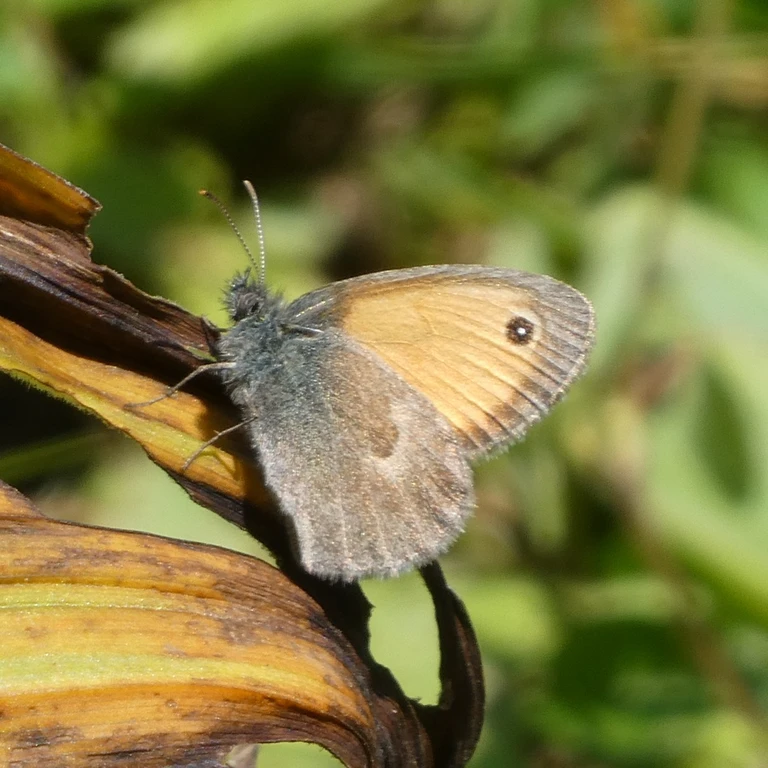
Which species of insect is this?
Coenonympha pamphilus
